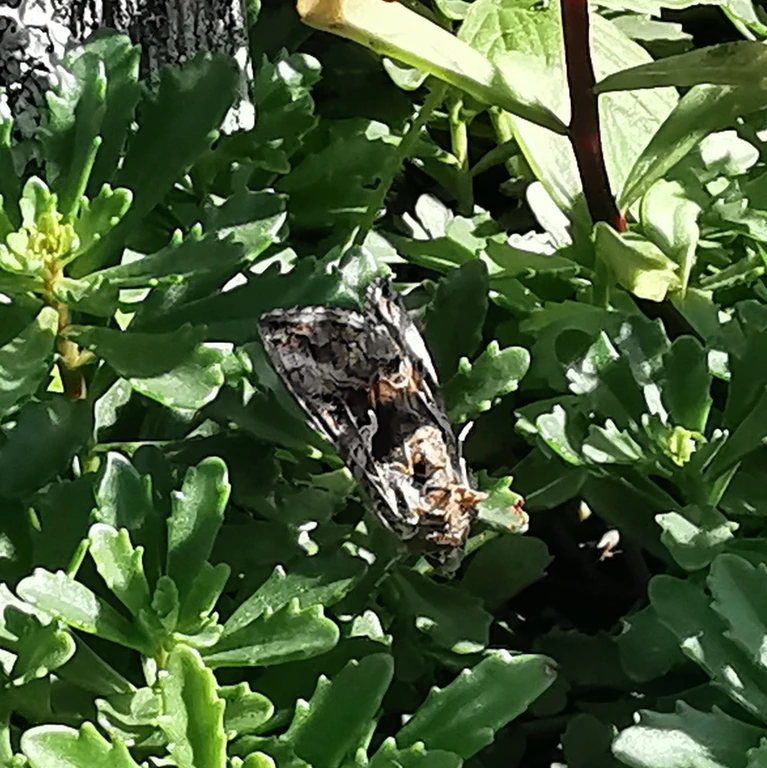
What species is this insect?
Autographa gamma
